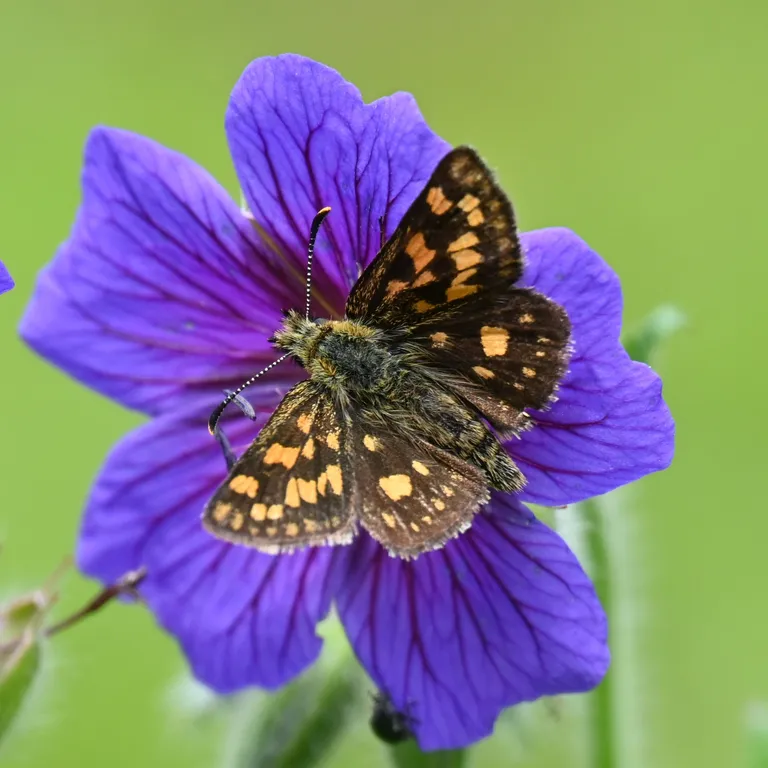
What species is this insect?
Carterocephalus palaemon
